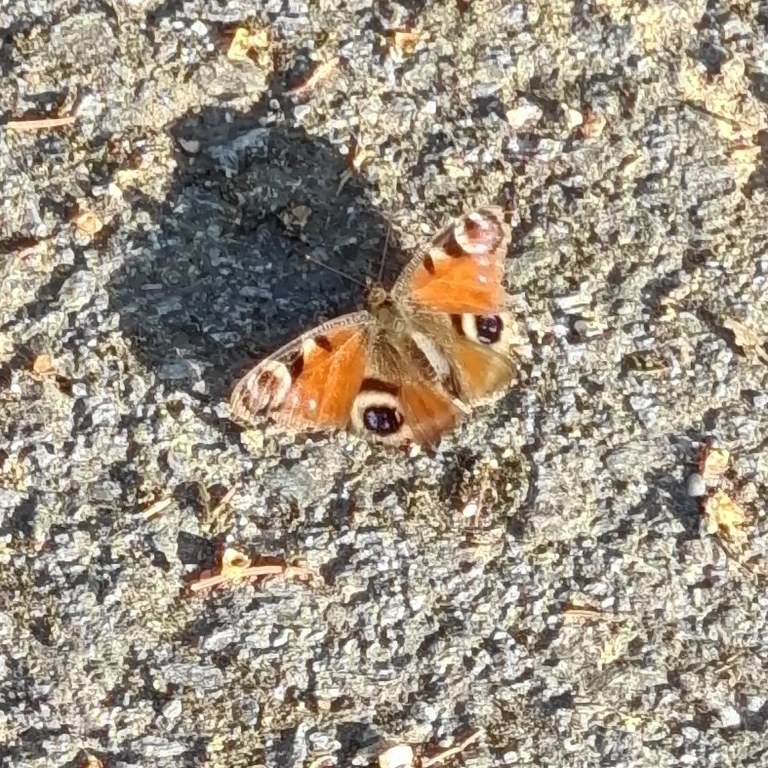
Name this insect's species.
Aglais io
